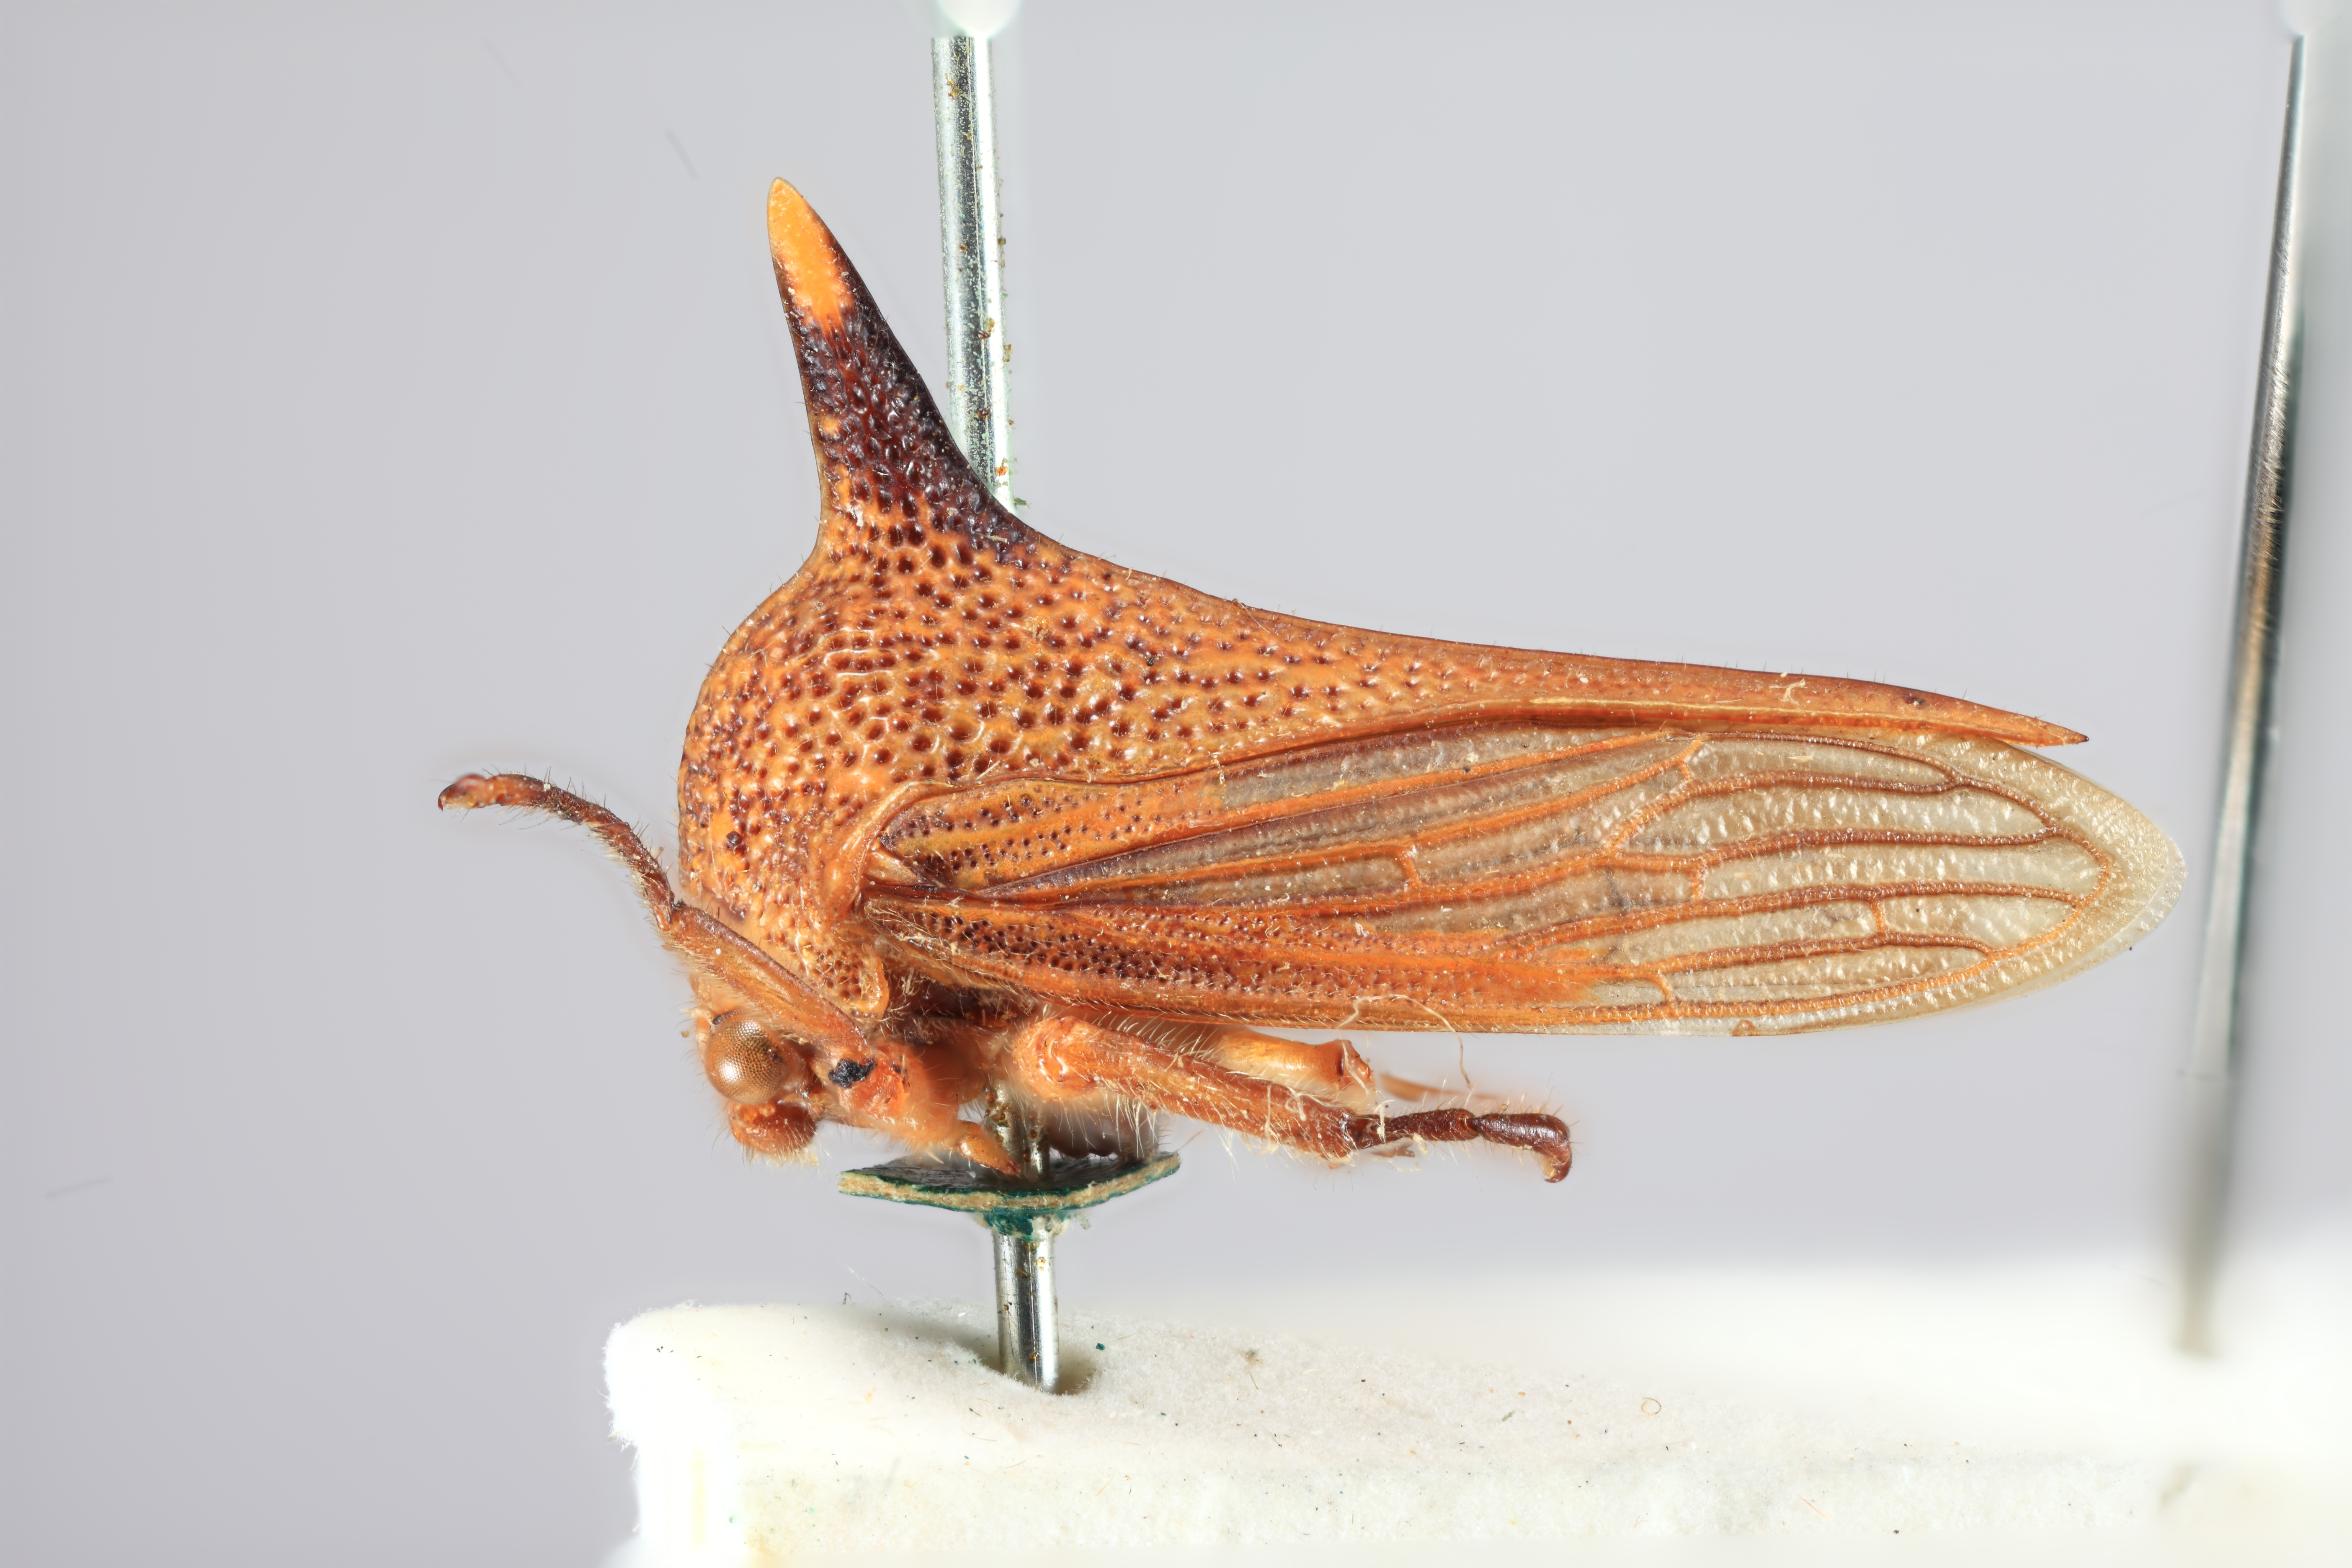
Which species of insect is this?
Aconophoroides rectispina
